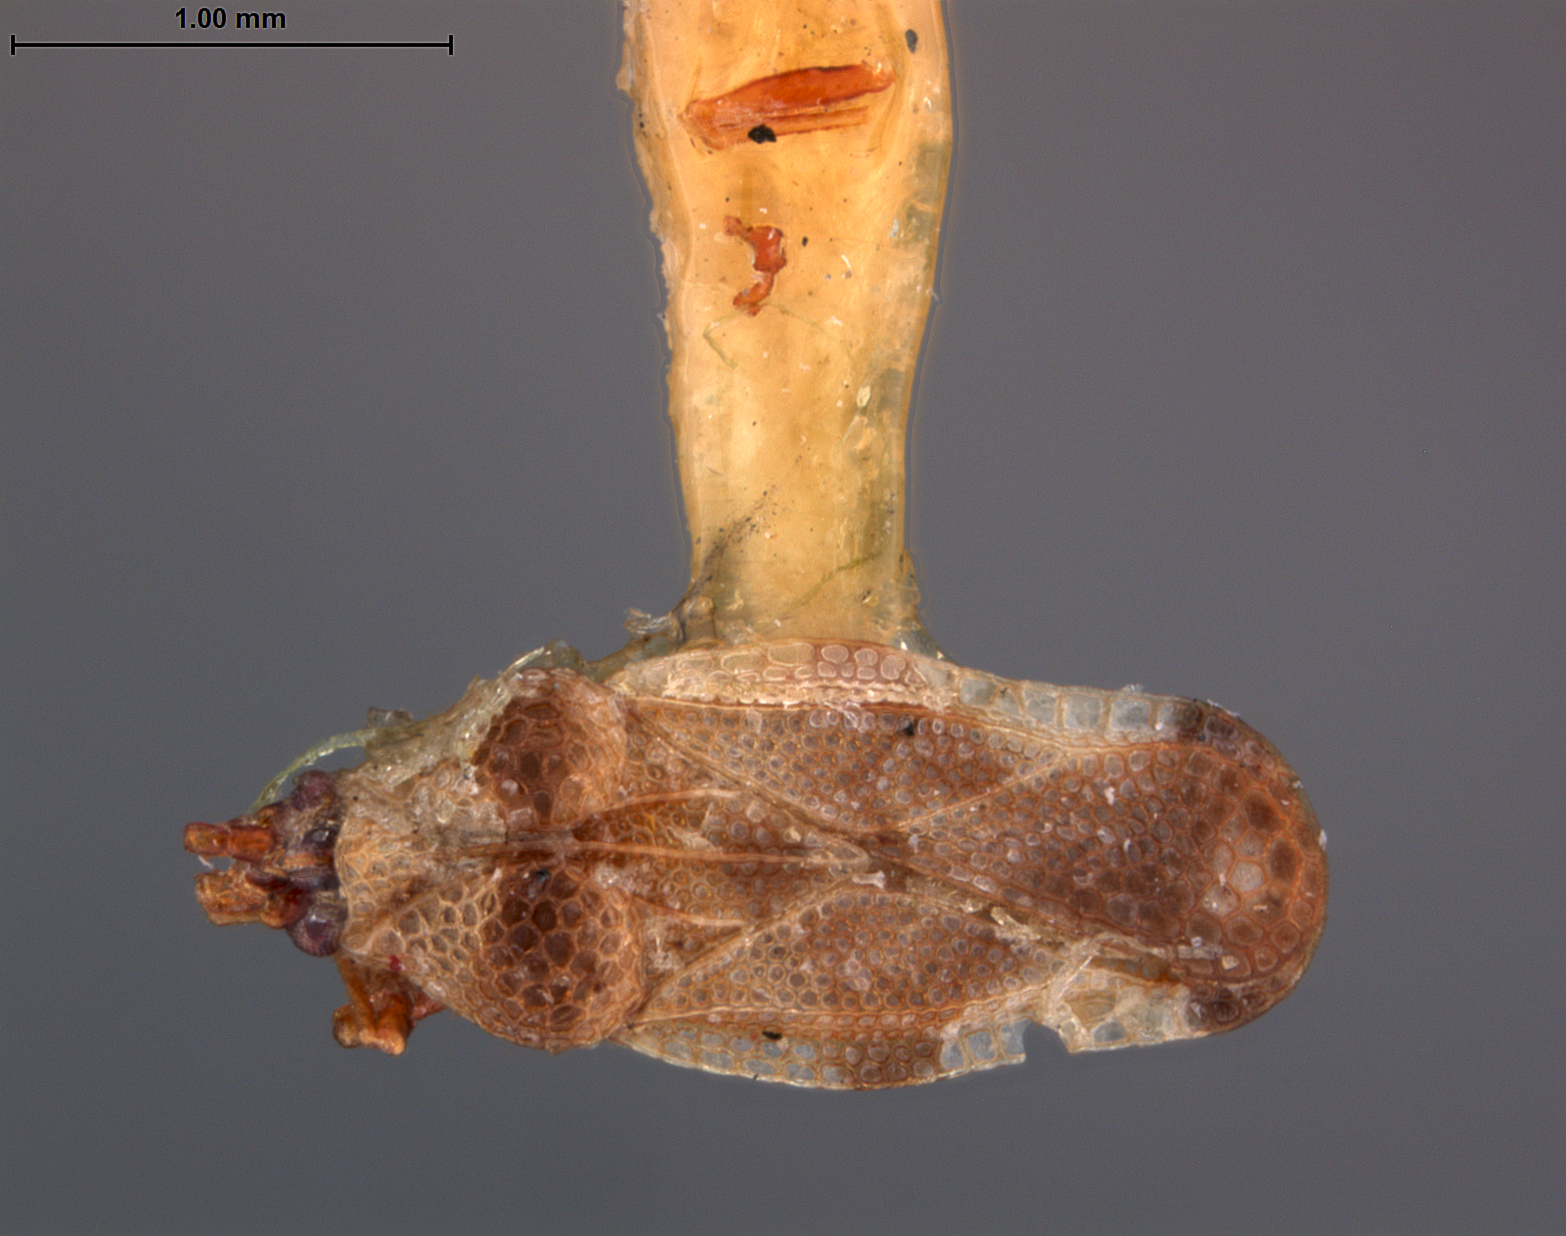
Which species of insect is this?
Cysteochila consueta
